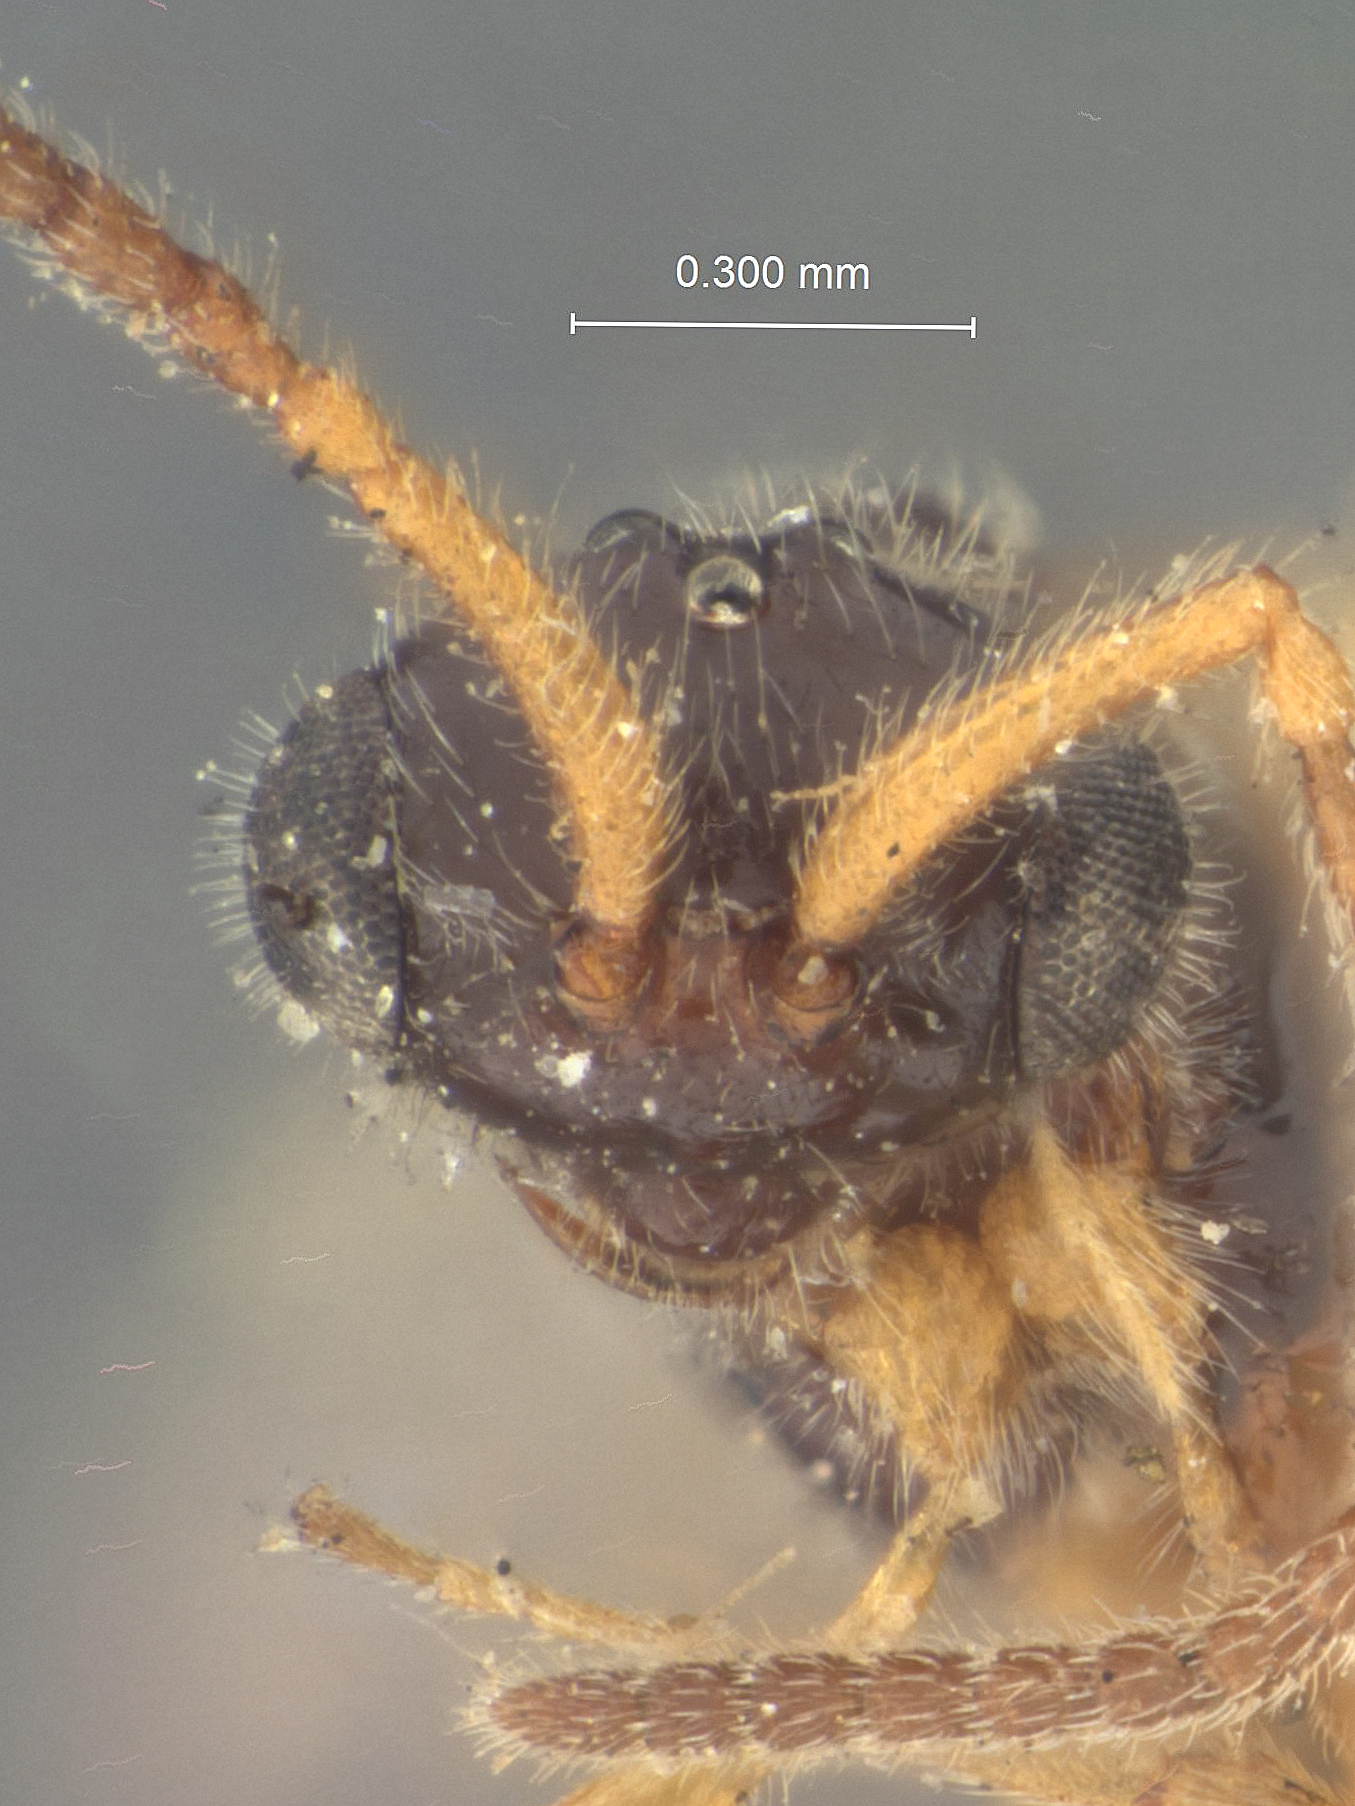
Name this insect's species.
Cinetus similis
